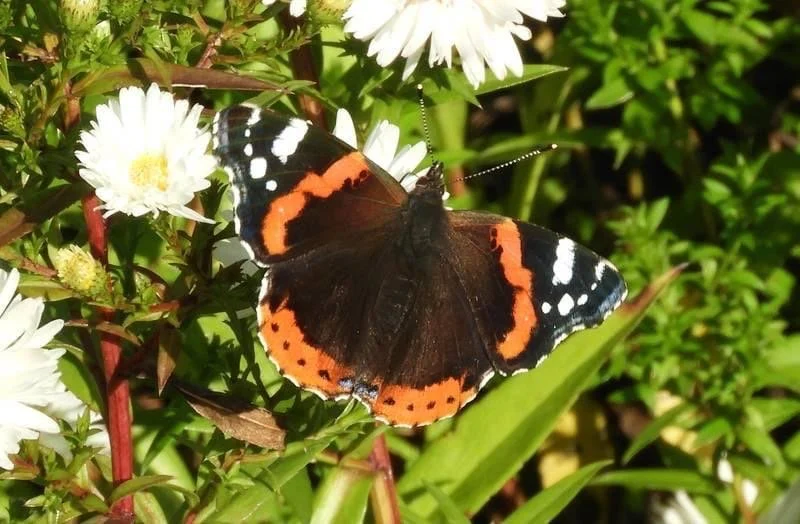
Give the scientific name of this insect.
Vanessa atalanta
